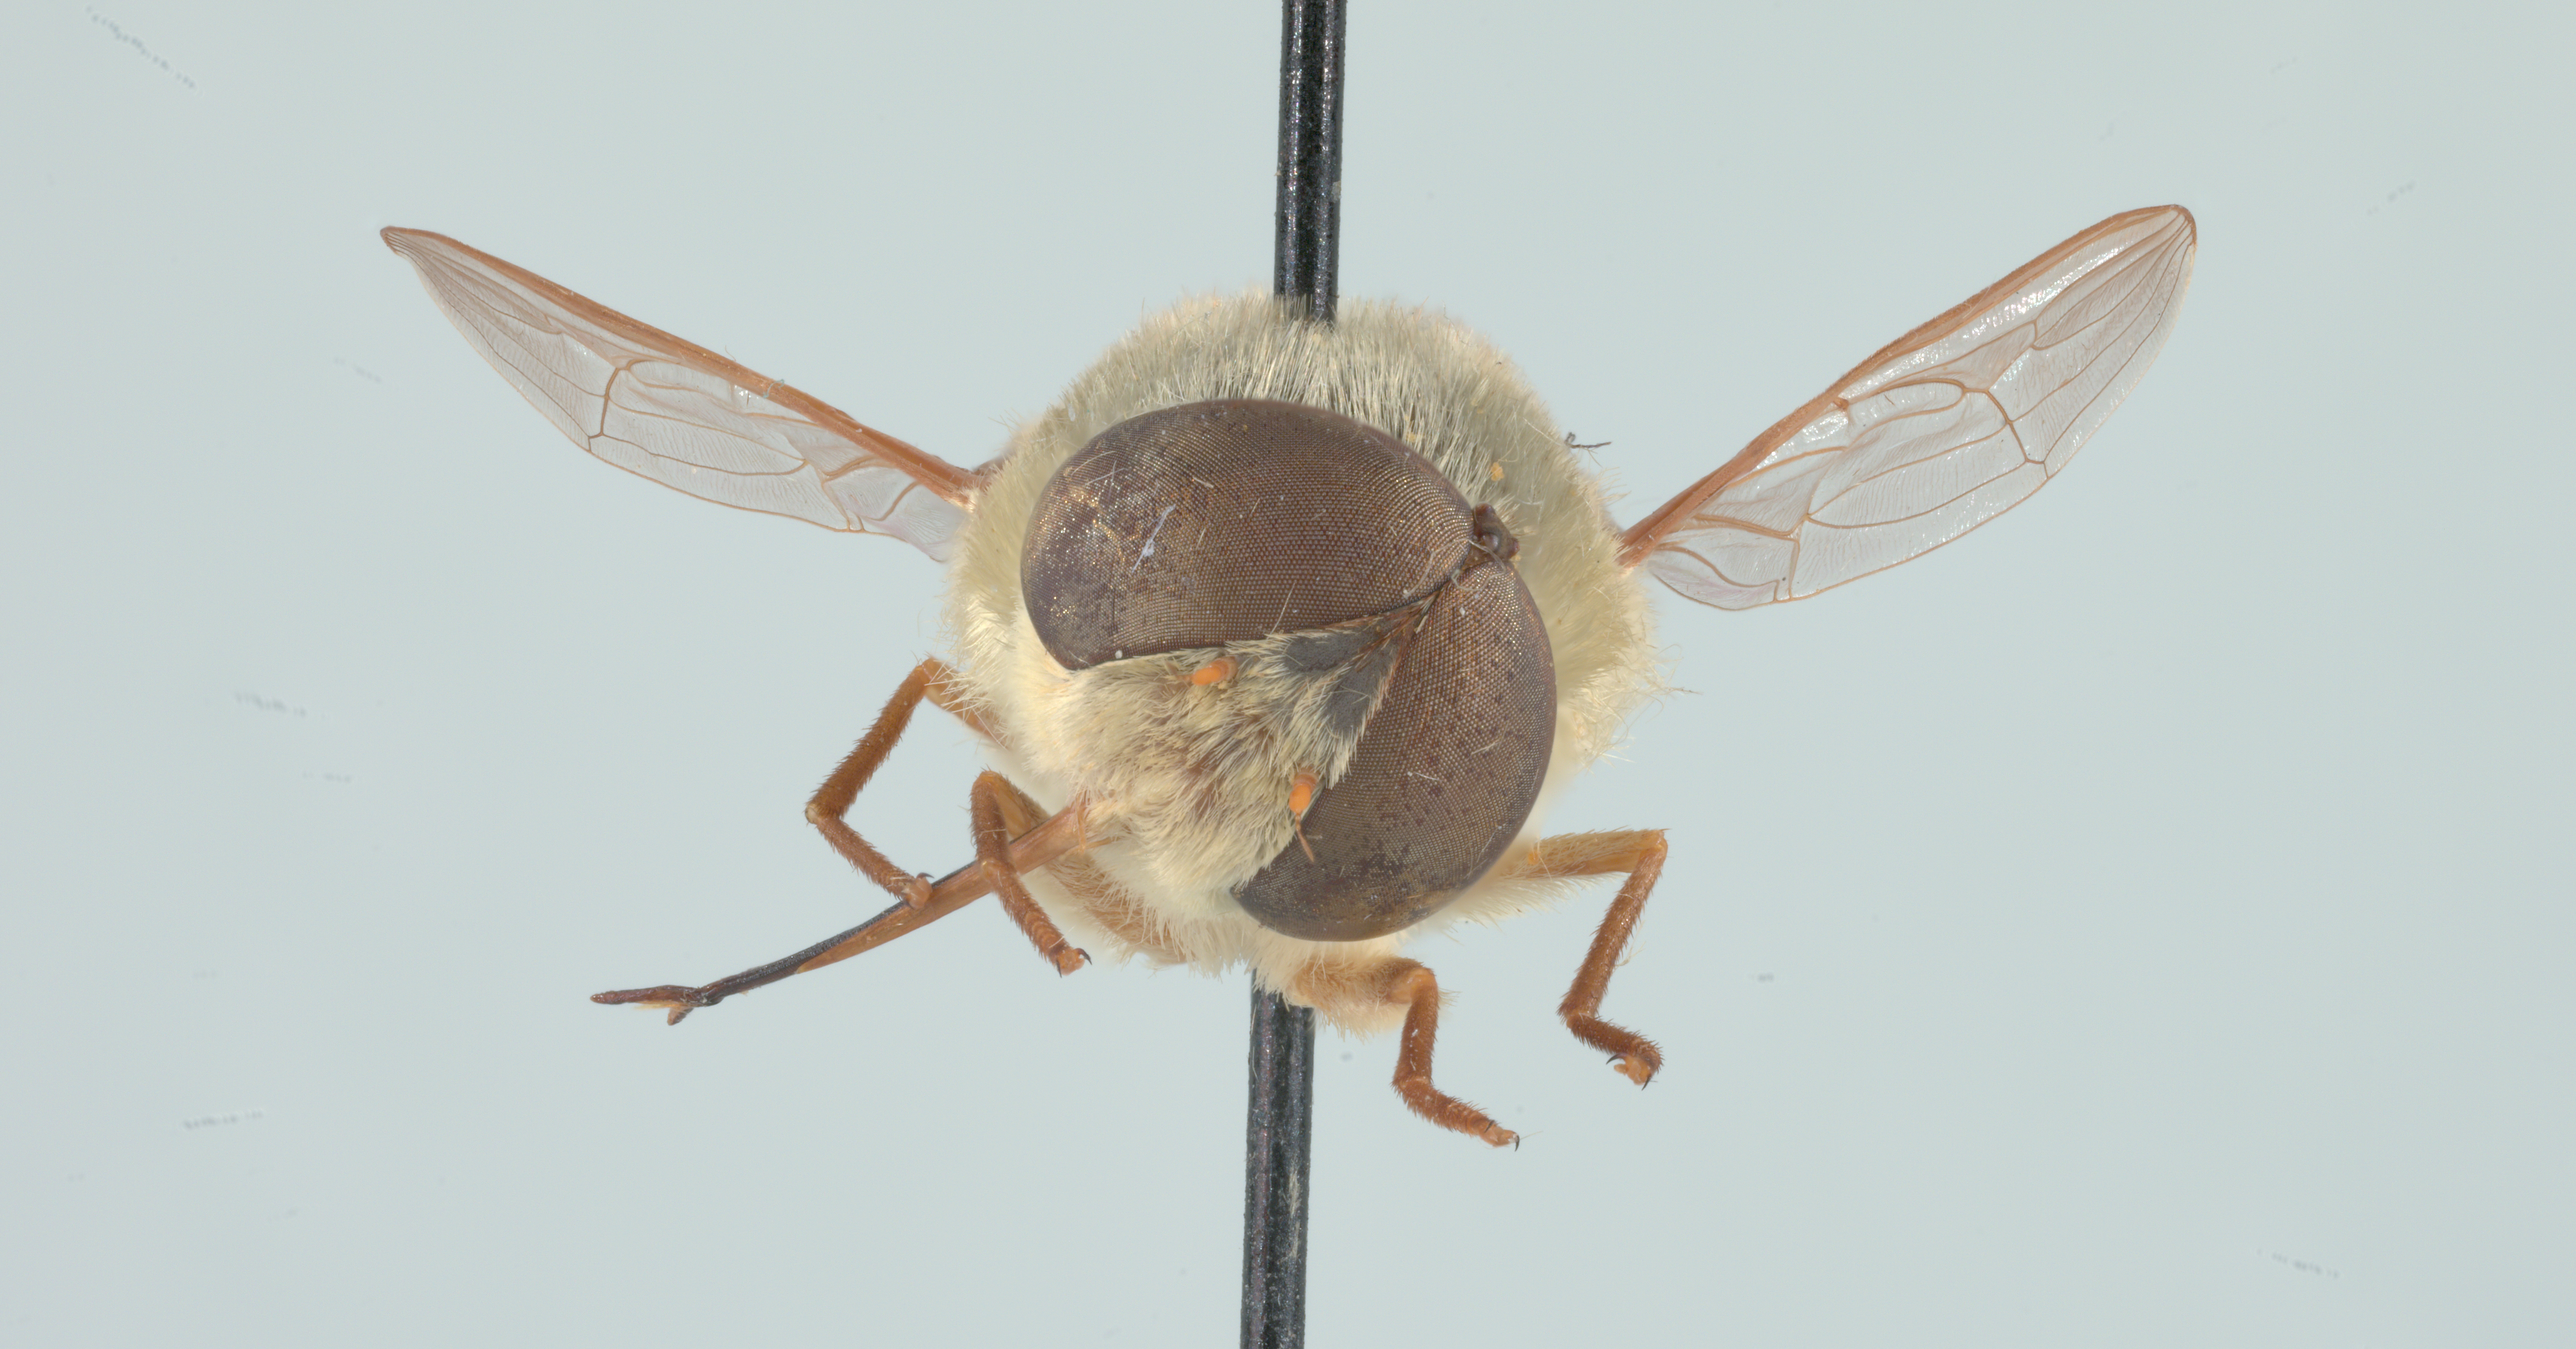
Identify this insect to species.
Neorhynchocephalus volaticus
